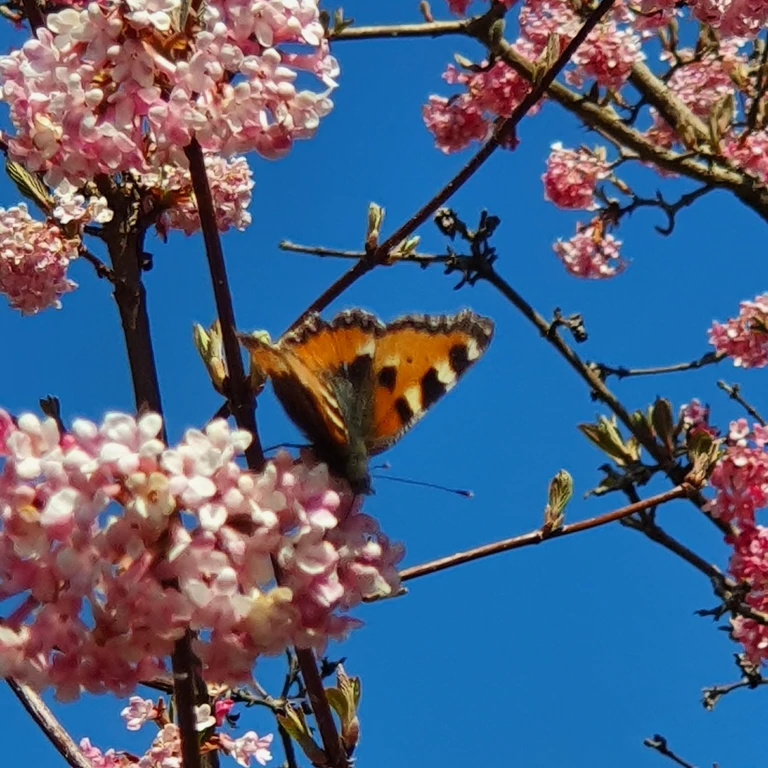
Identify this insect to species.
Aglais urticae
